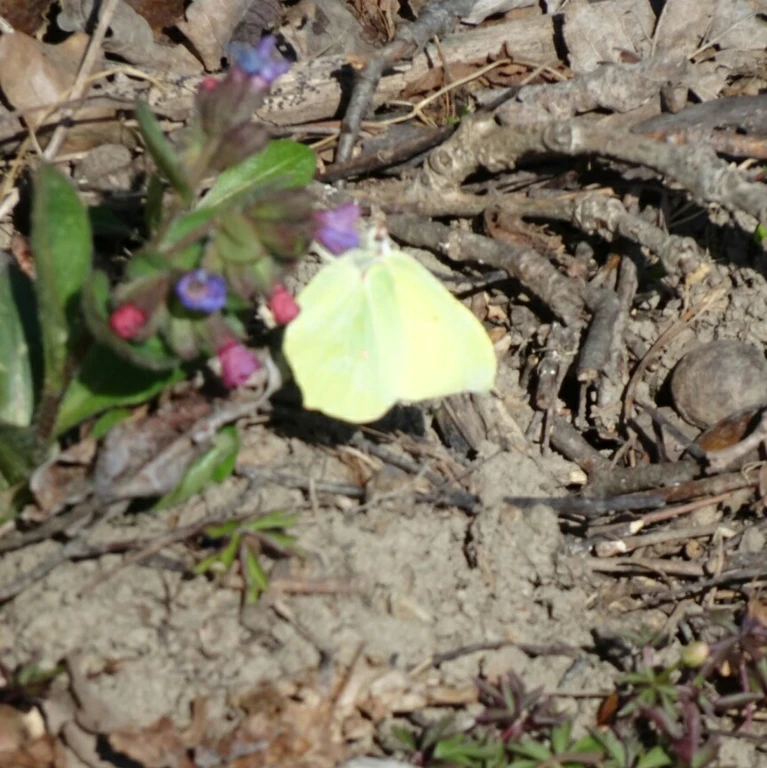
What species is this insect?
Gonepteryx rhamni
